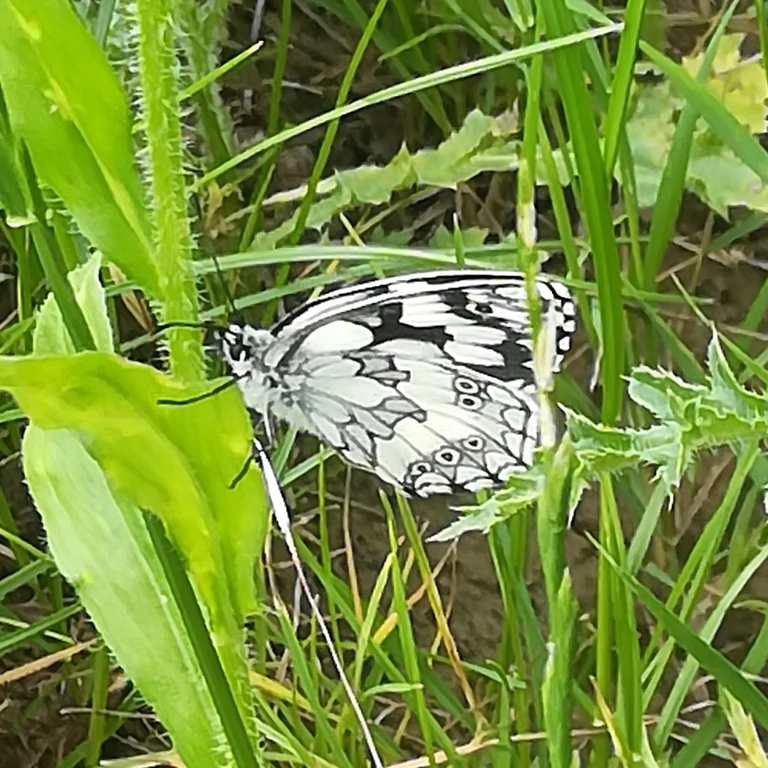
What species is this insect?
Melanargia galathea
